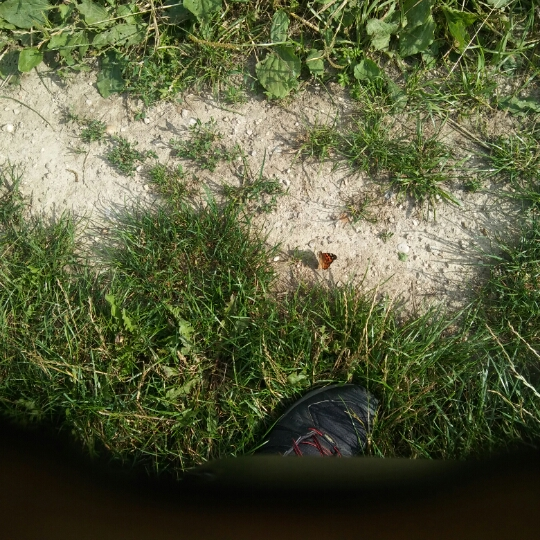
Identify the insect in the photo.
Vanessa cardui
